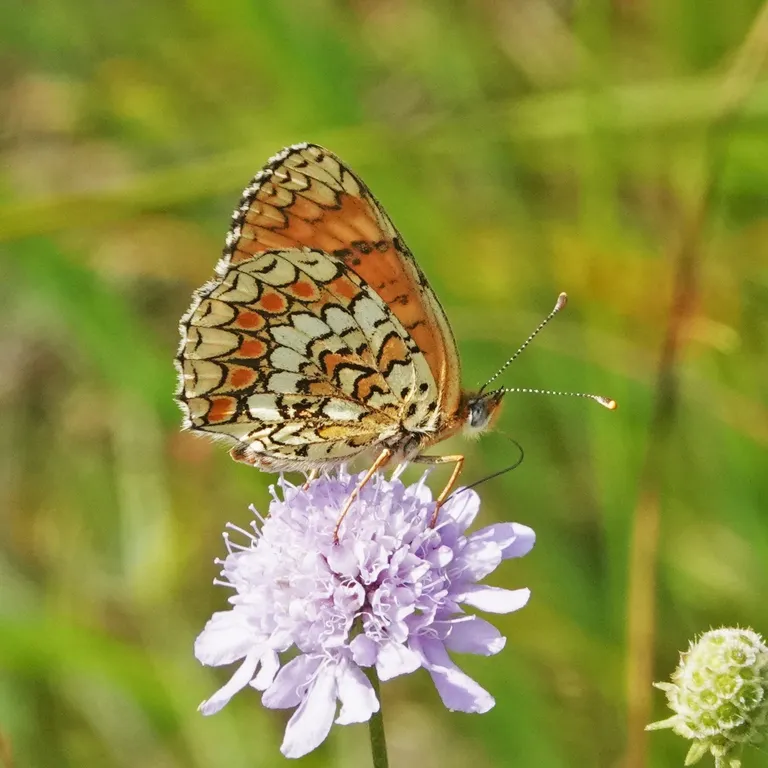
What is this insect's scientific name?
Melitaea phoebe
